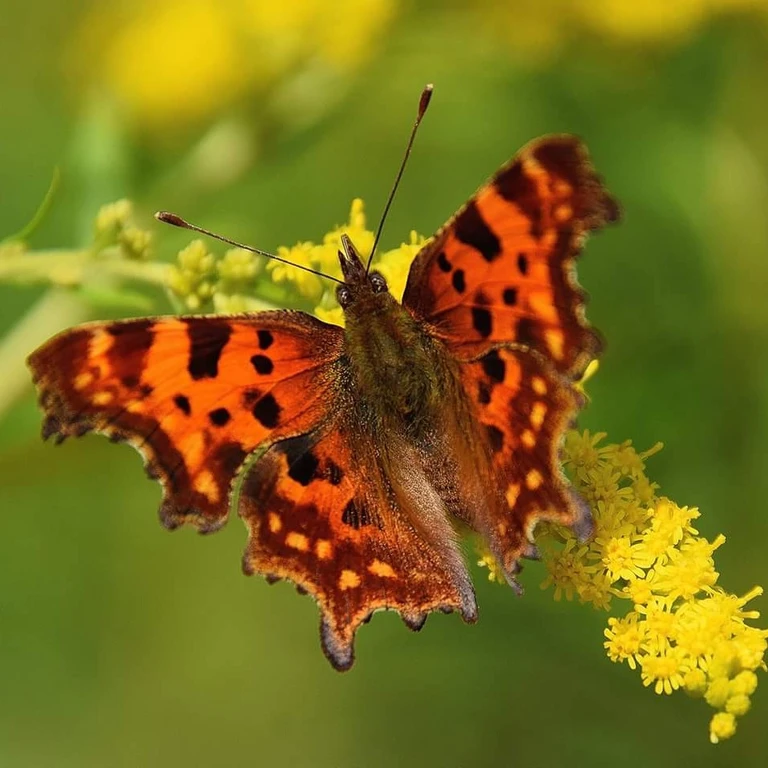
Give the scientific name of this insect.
Polygonia c-album
